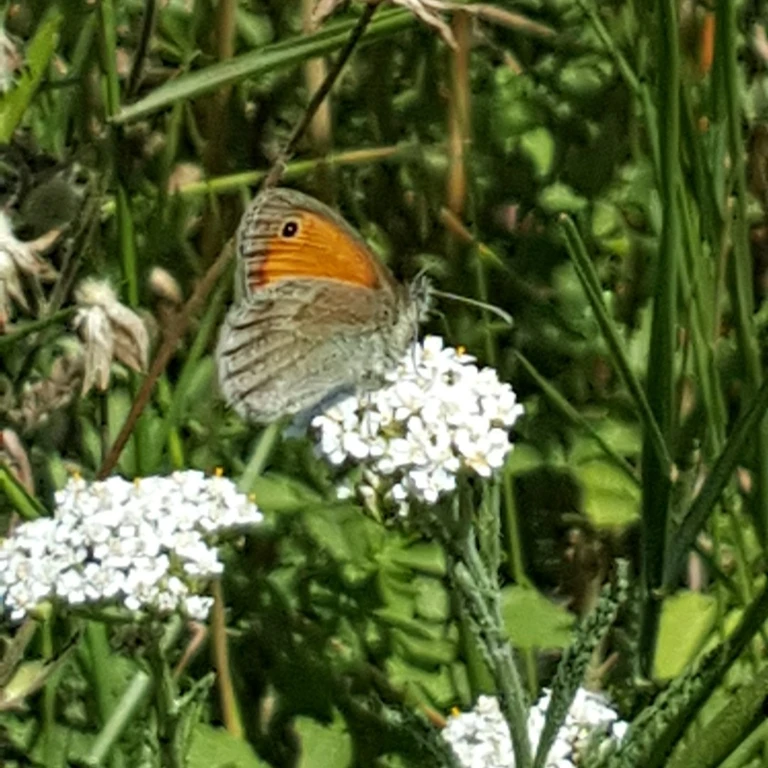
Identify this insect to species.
Coenonympha pamphilus
